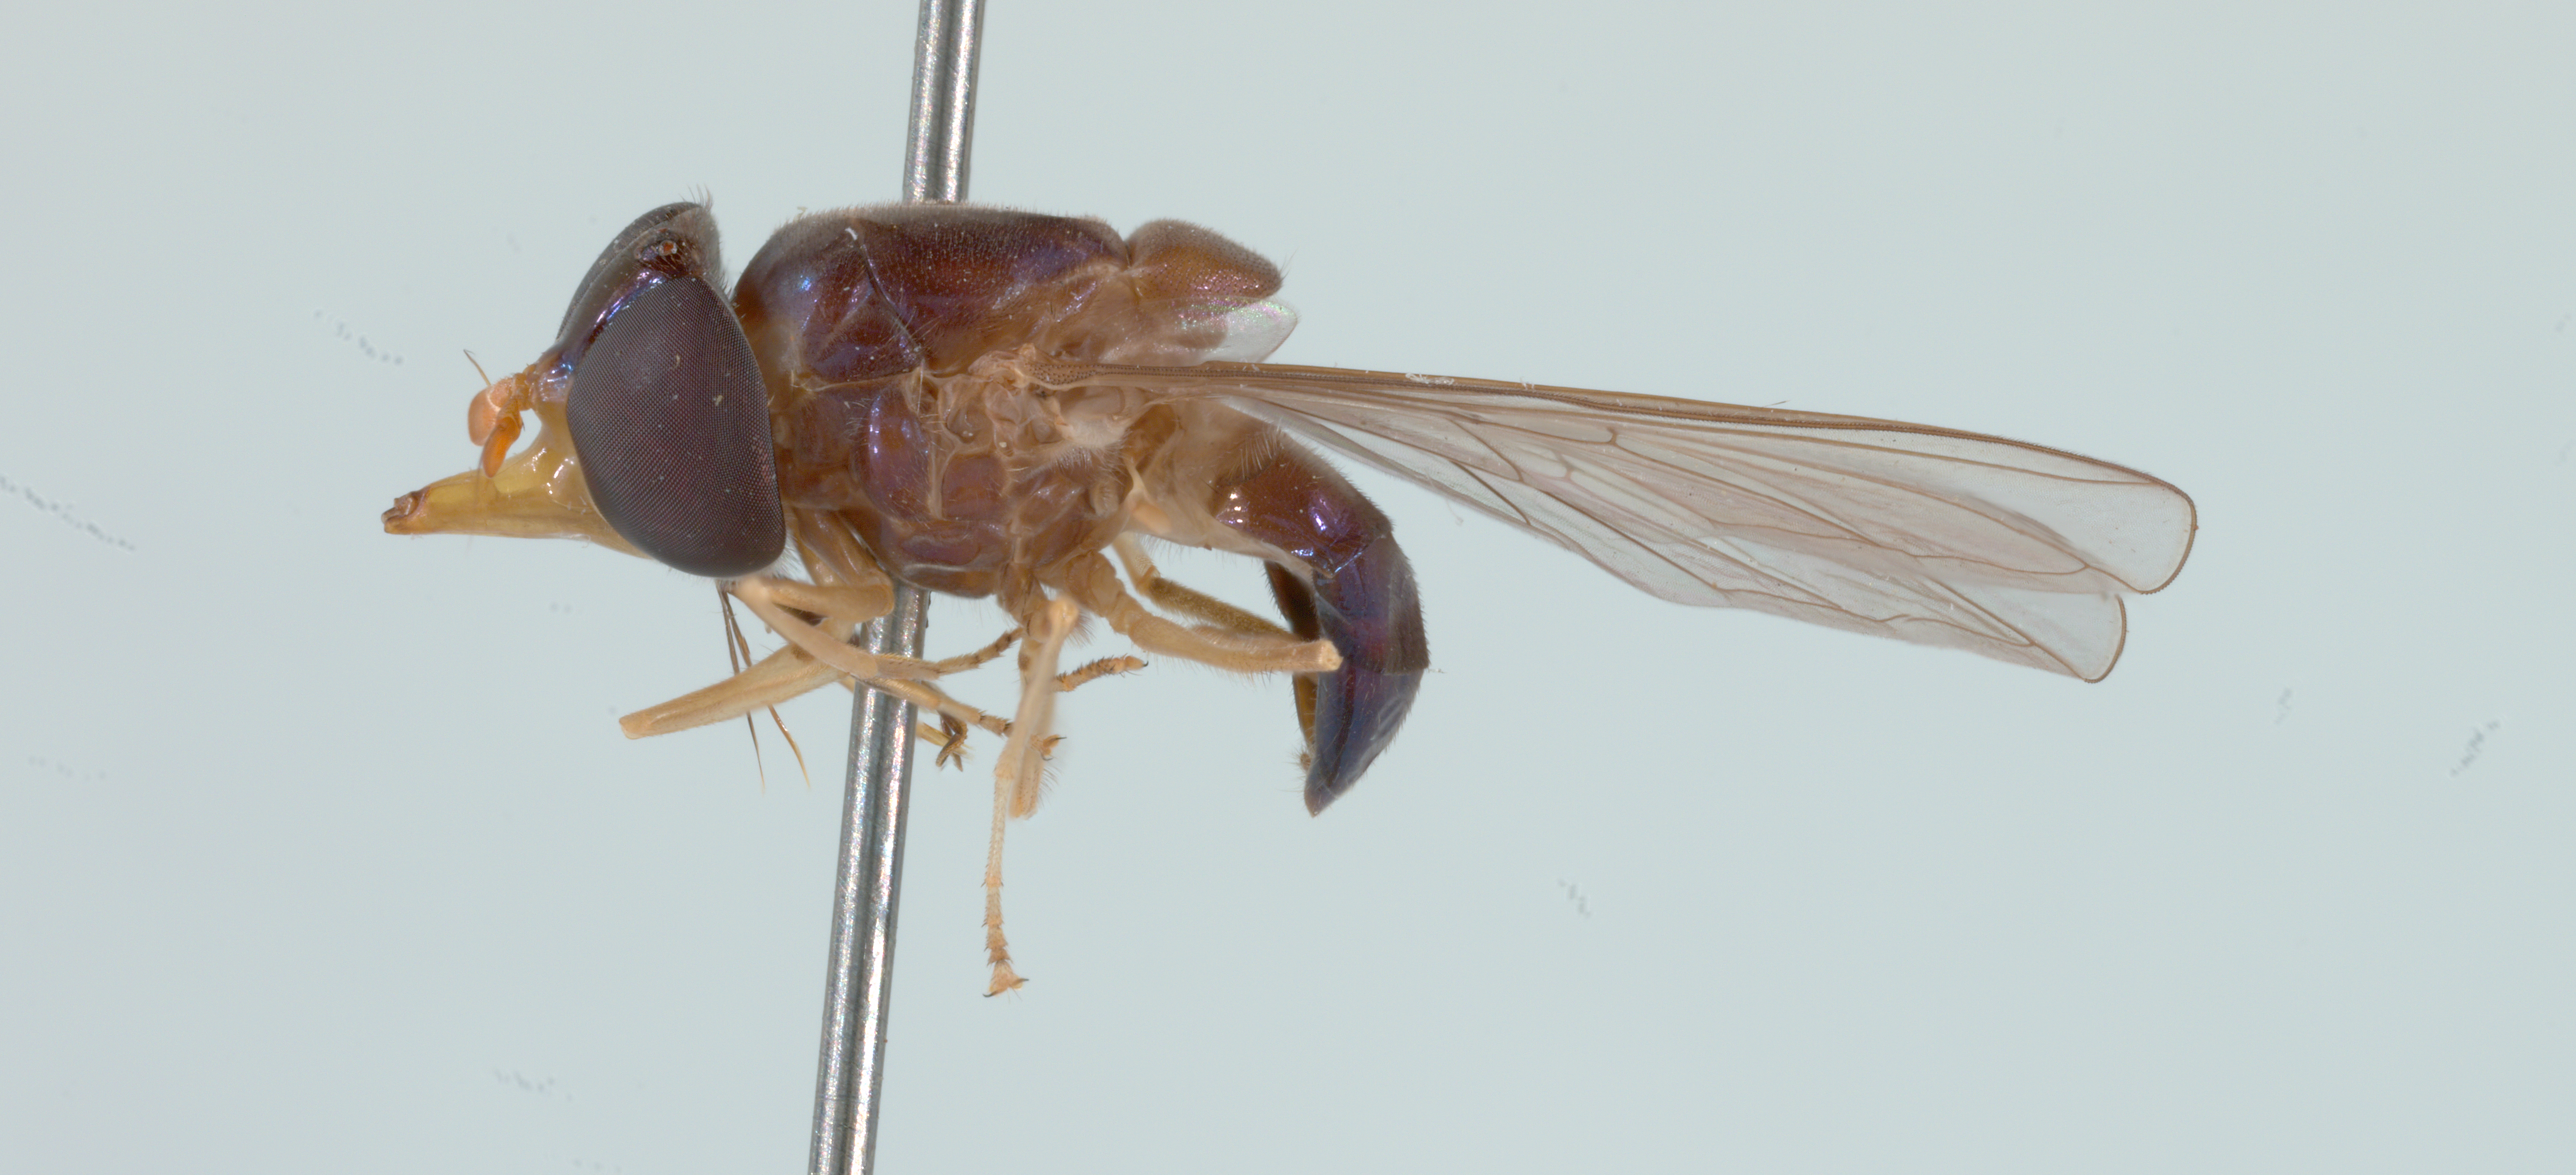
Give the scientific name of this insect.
Rhingia caerulescens
